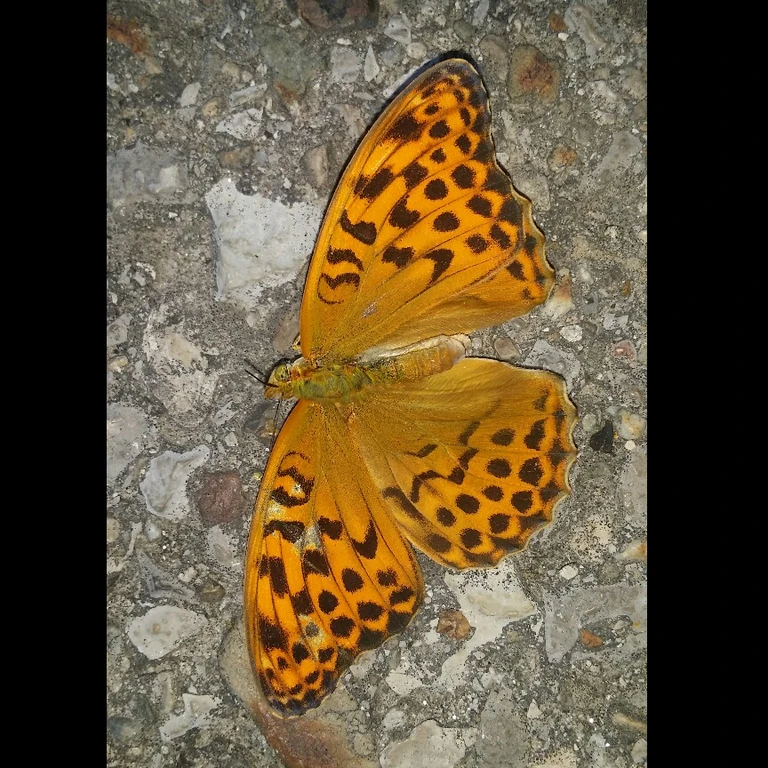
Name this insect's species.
Argynnis paphia
